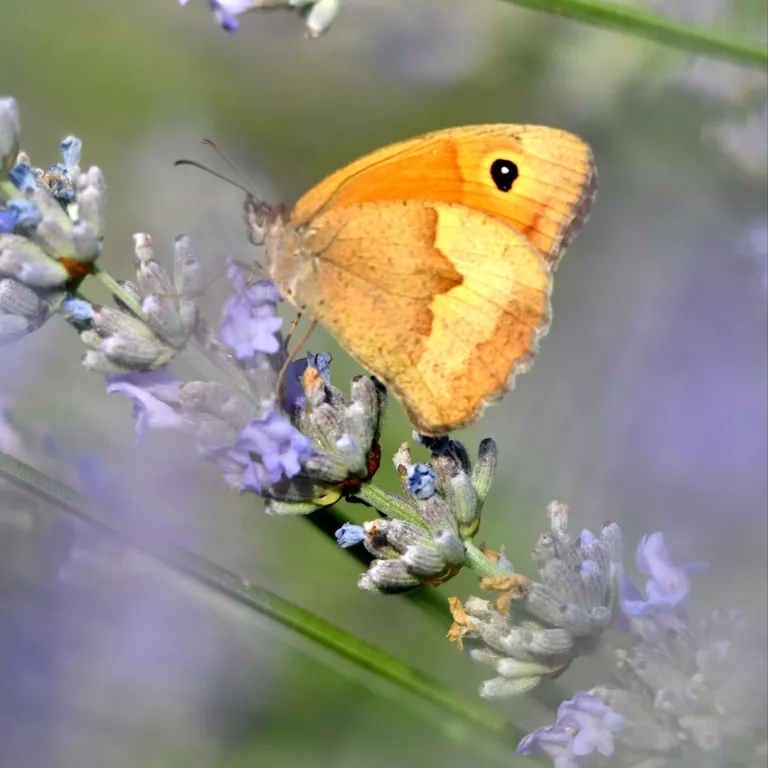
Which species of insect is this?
Maniola jurtina
